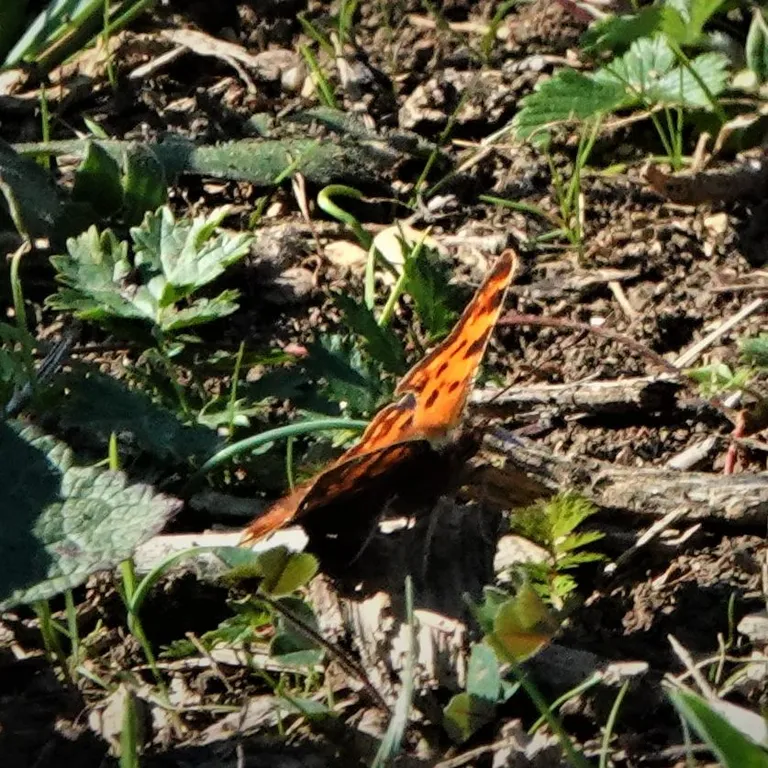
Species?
Polygonia c-album
